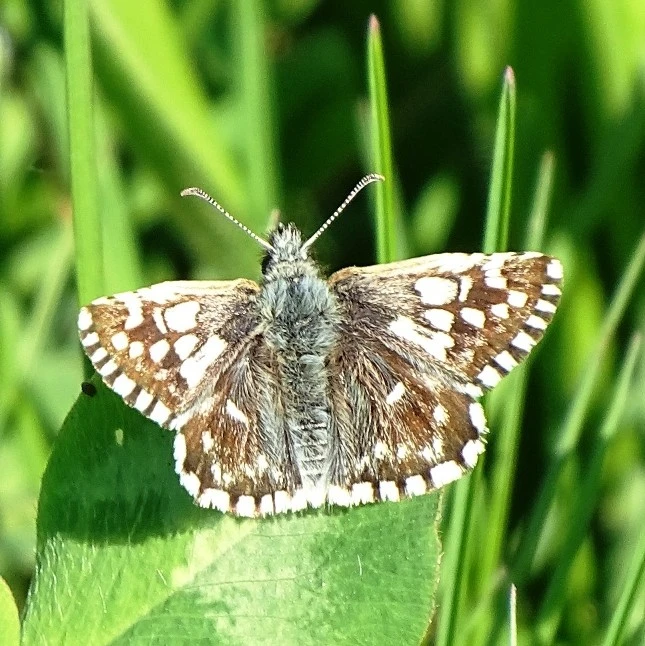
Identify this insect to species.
Pyrgus malvae
